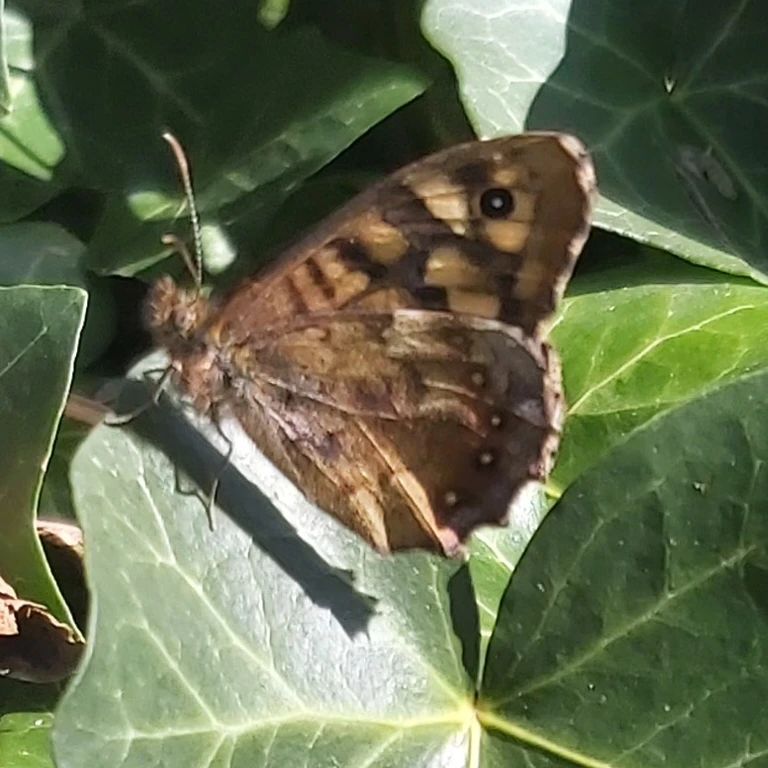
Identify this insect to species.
Pararge aegeria
